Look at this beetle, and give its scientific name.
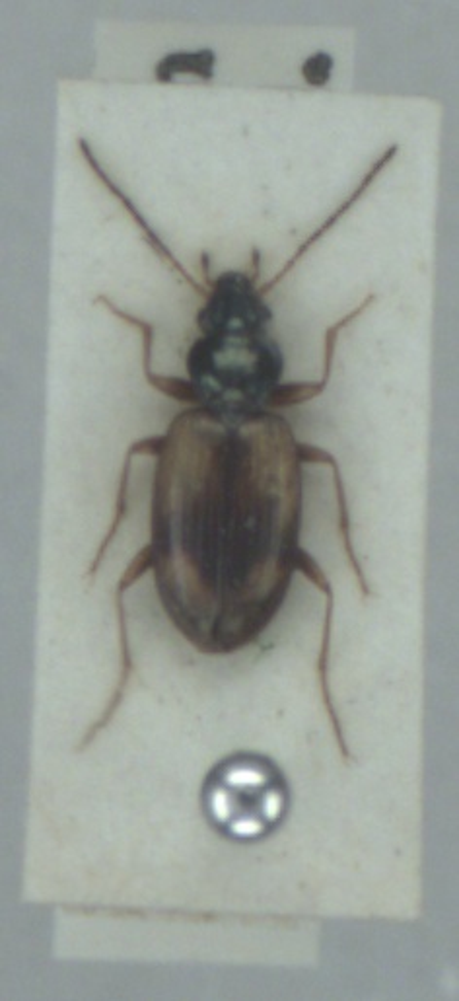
Bembidion bualei
